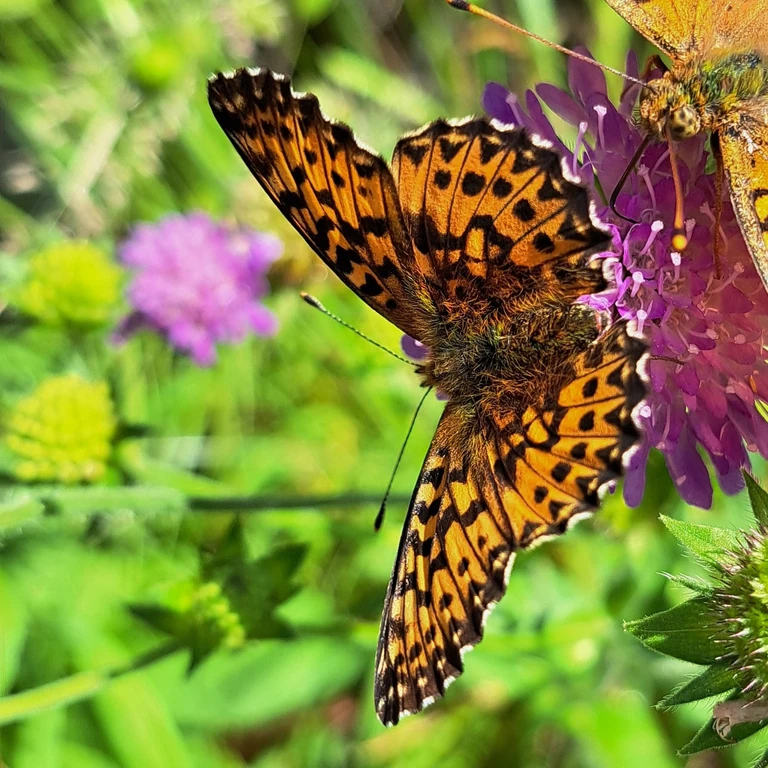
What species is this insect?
Boloria titania
